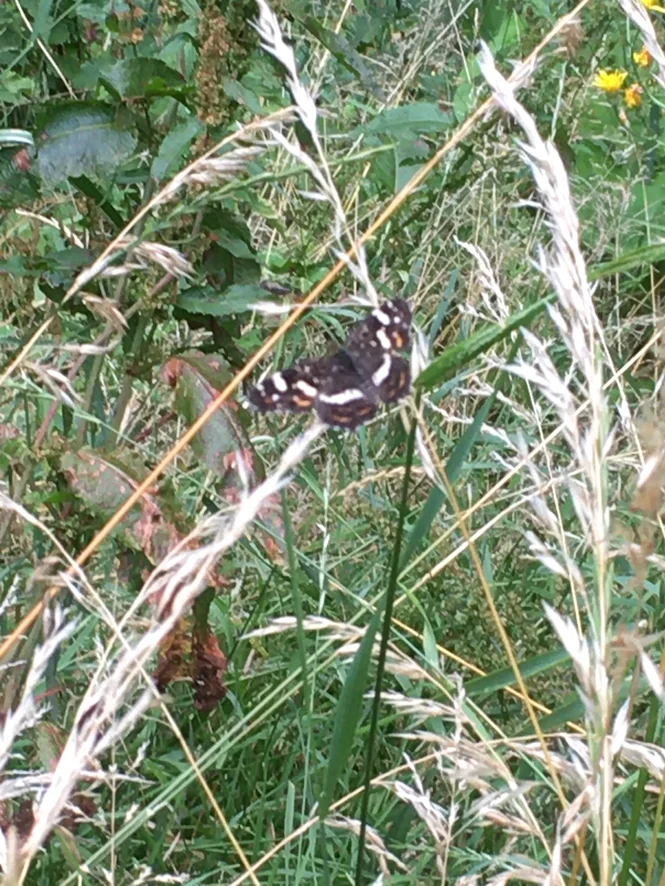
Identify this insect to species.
Araschnia levana
